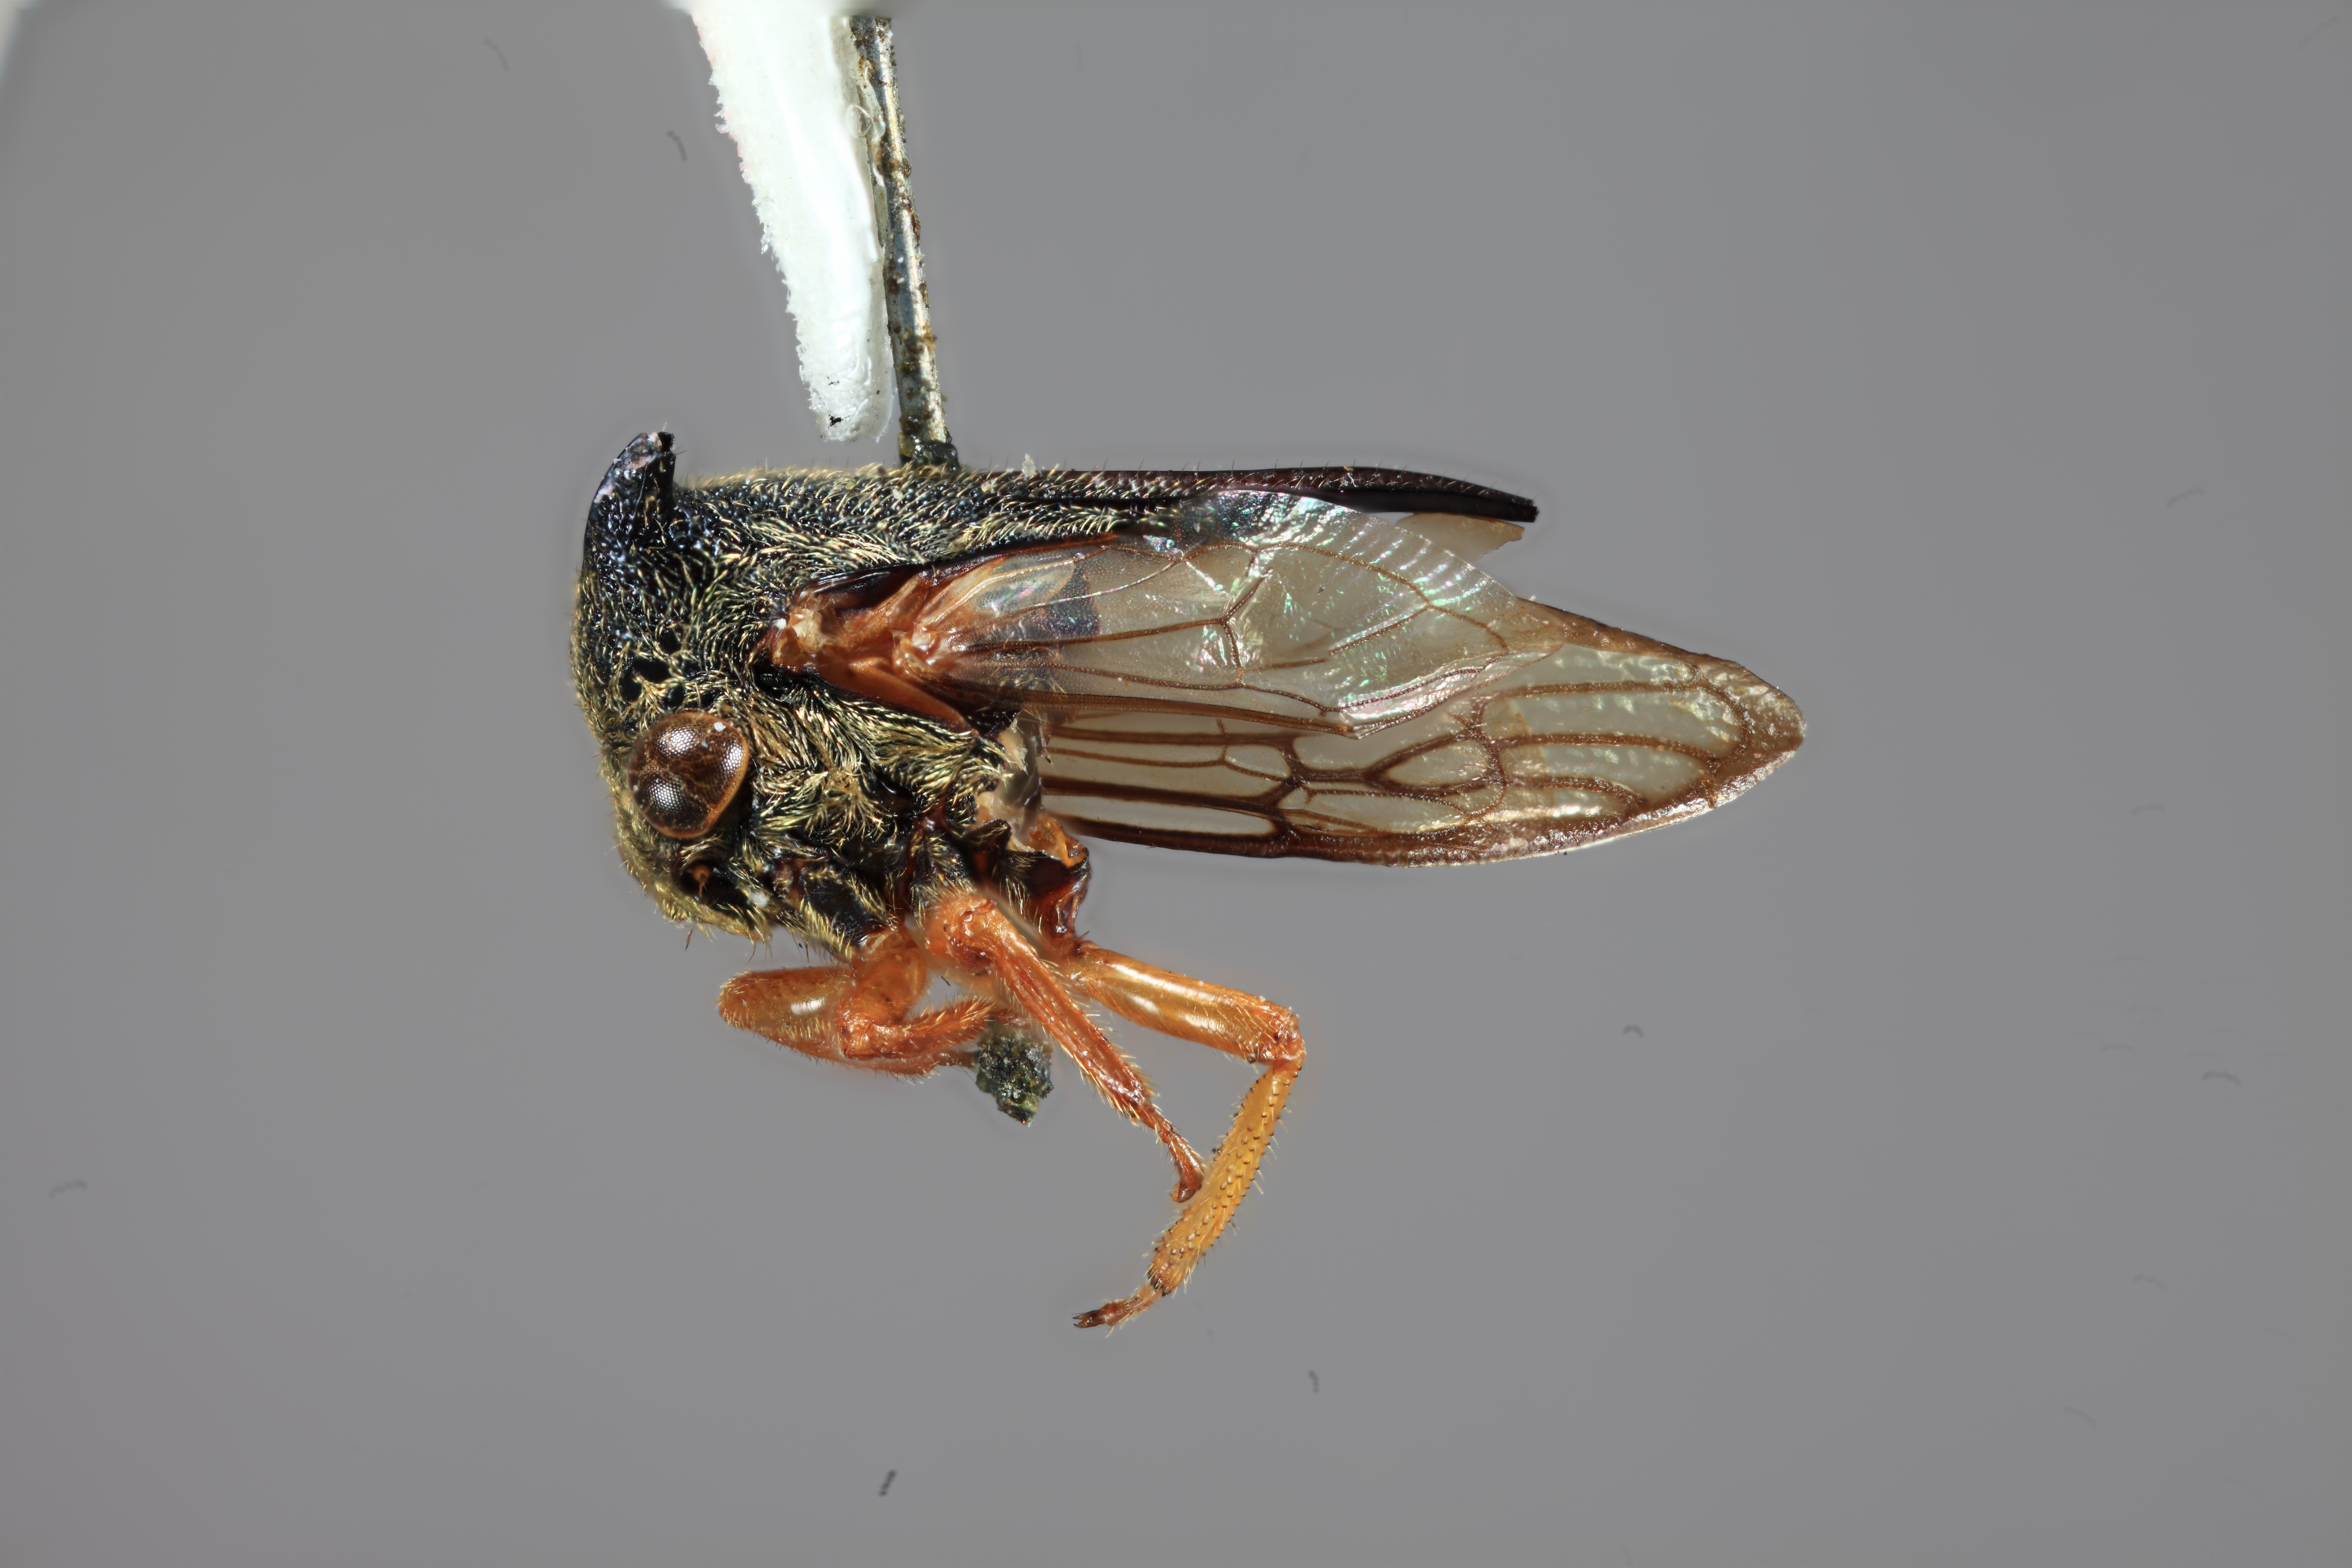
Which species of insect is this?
Centrotypus parvus
